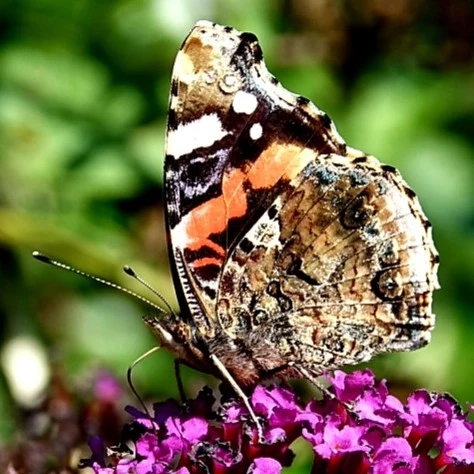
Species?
Vanessa atalanta
